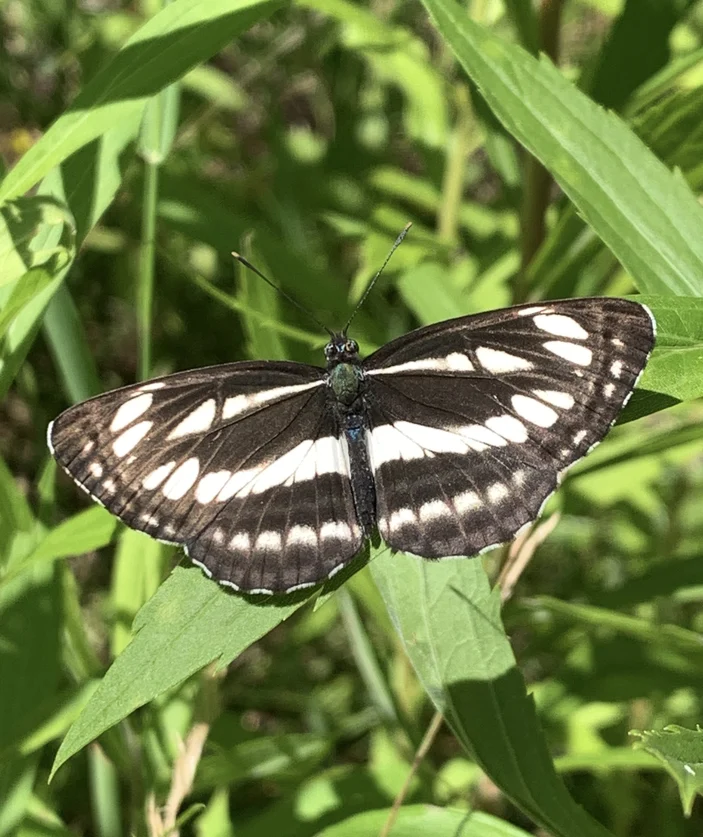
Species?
Neptis sappho
